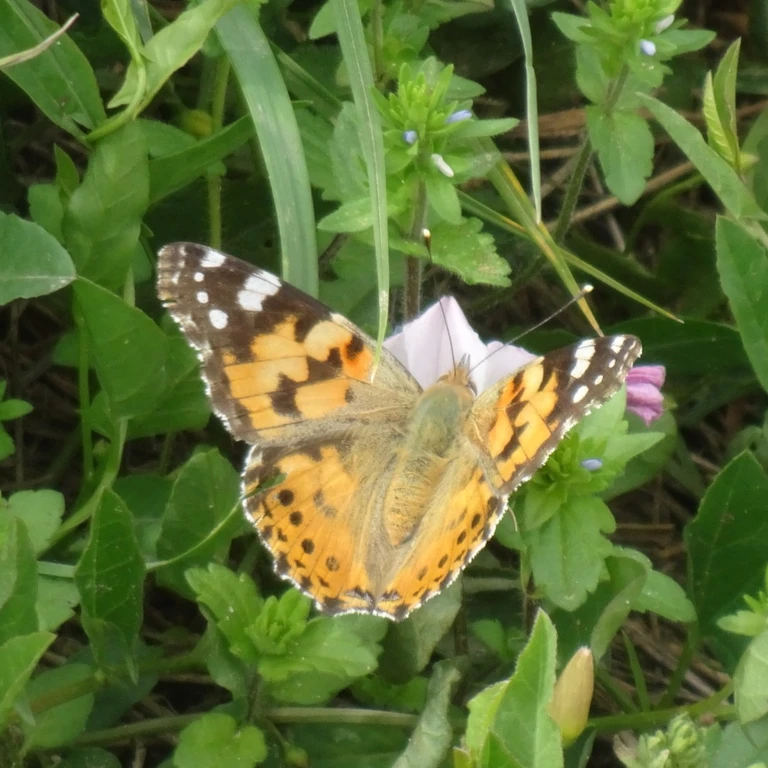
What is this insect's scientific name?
Vanessa cardui
